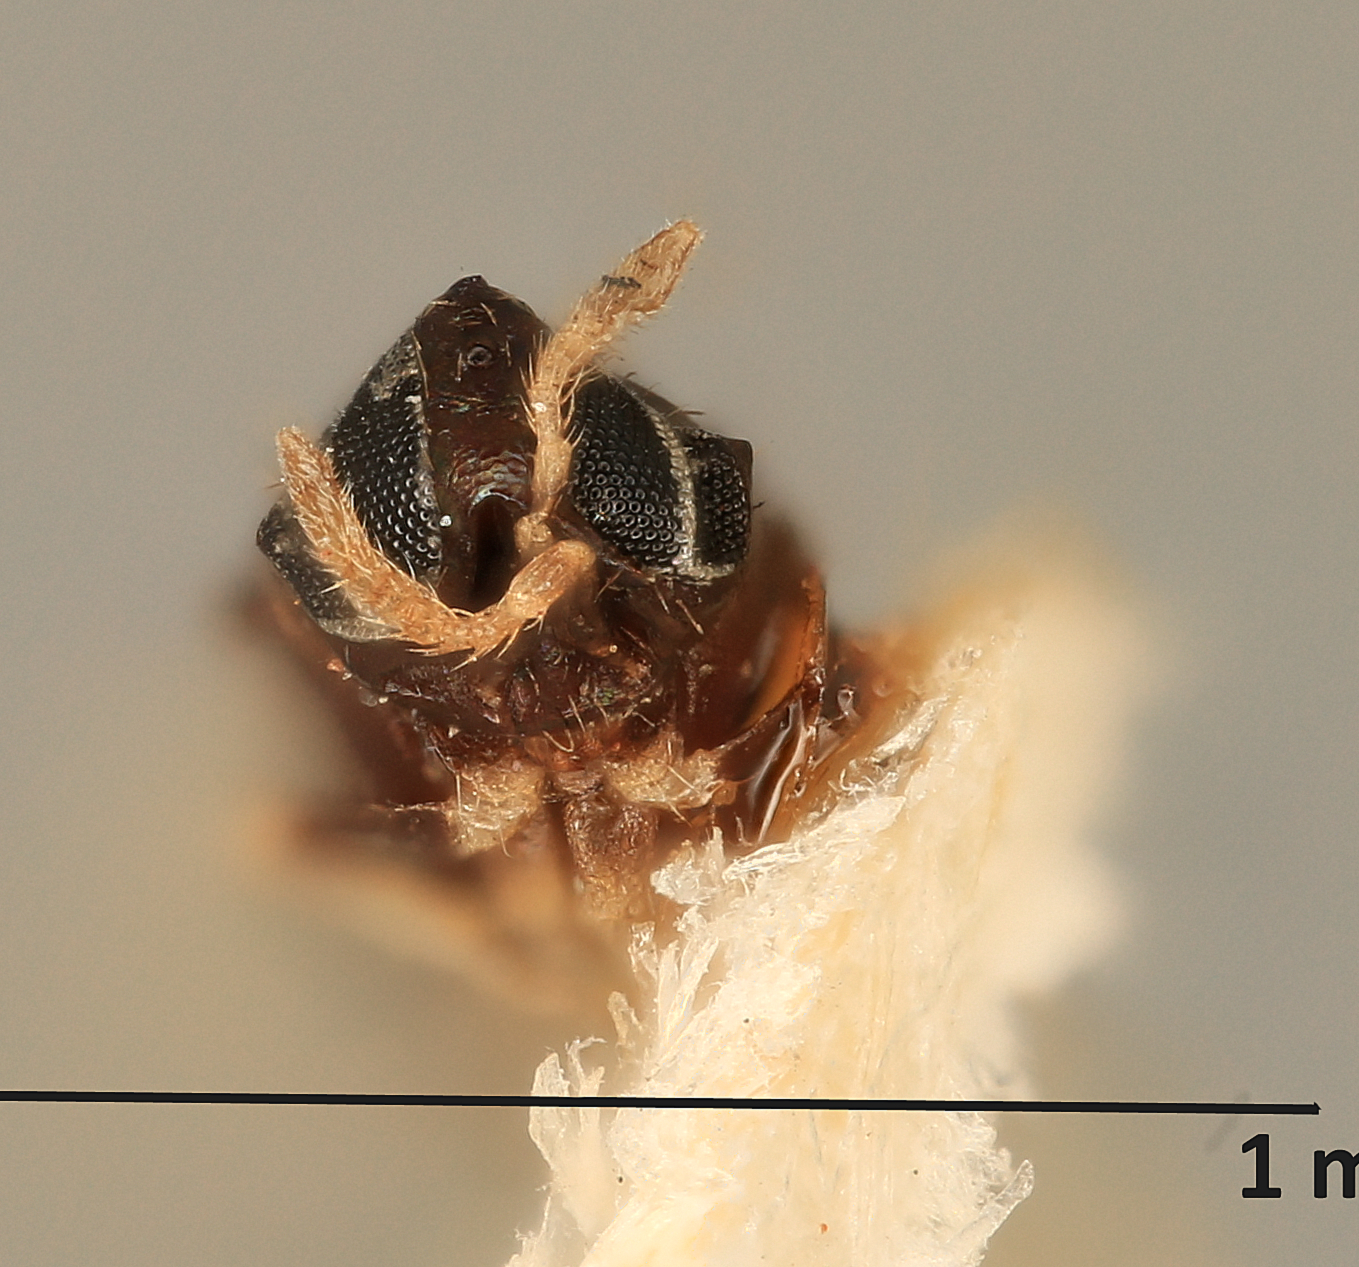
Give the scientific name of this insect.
Schedius podontiae
